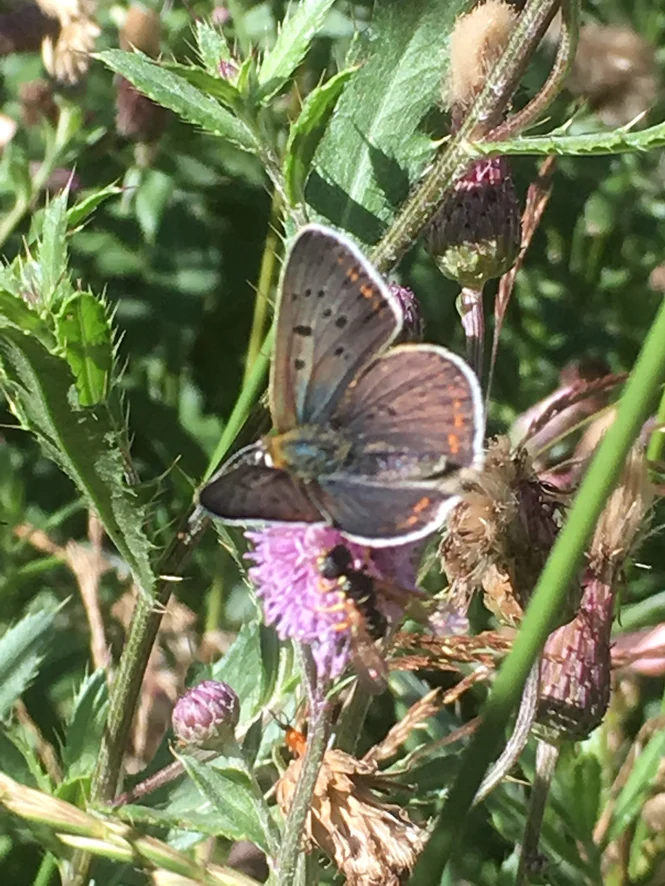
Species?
Lycaena tityrus (also Loweia tityrus)
